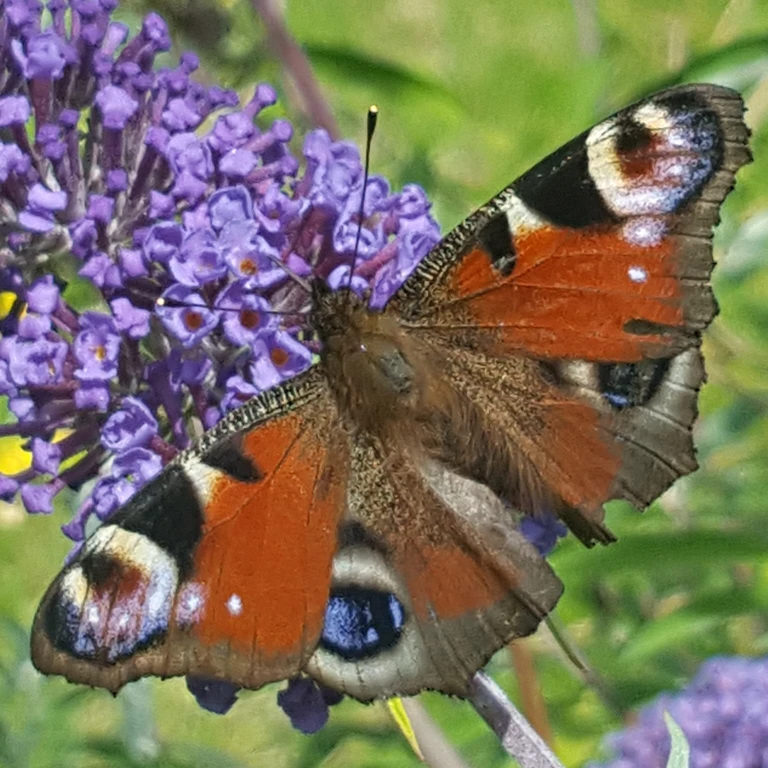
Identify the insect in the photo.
Aglais io
